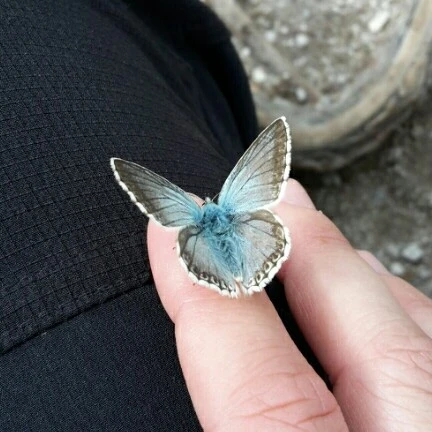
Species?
Lysandra coridon
